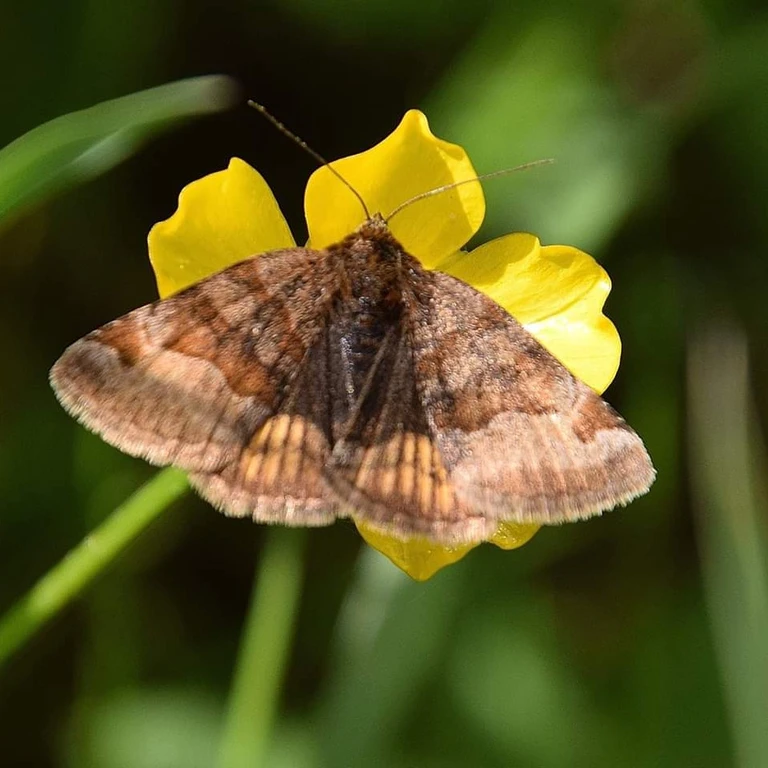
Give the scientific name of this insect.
Euclidia glyphica
